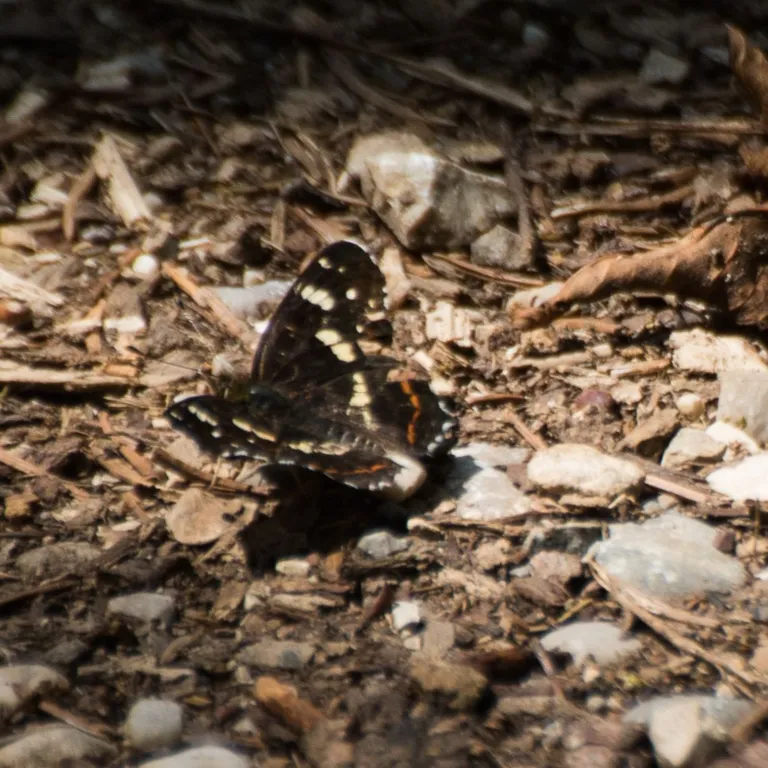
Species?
Araschnia levana
